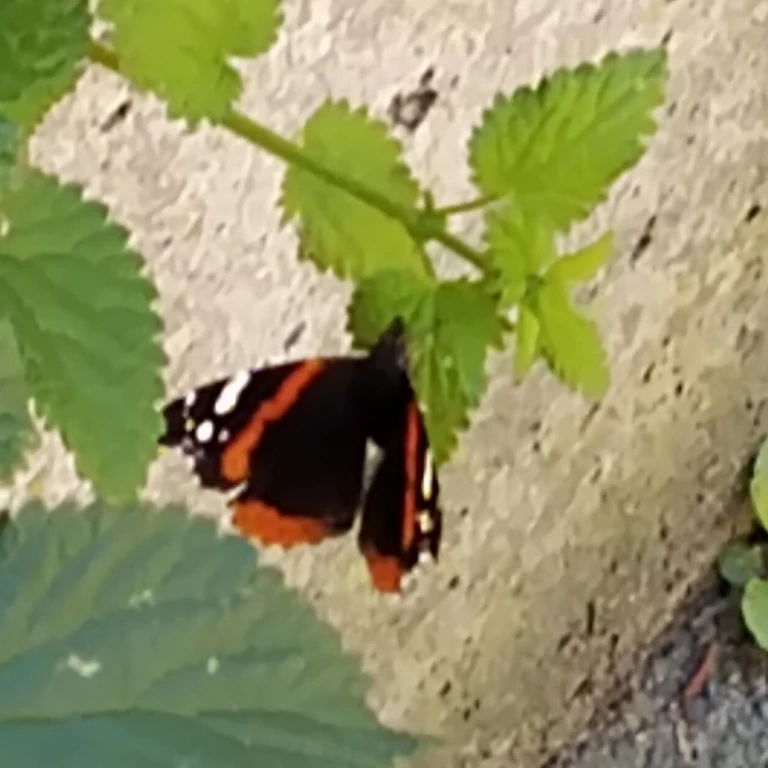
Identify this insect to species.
Vanessa atalanta
